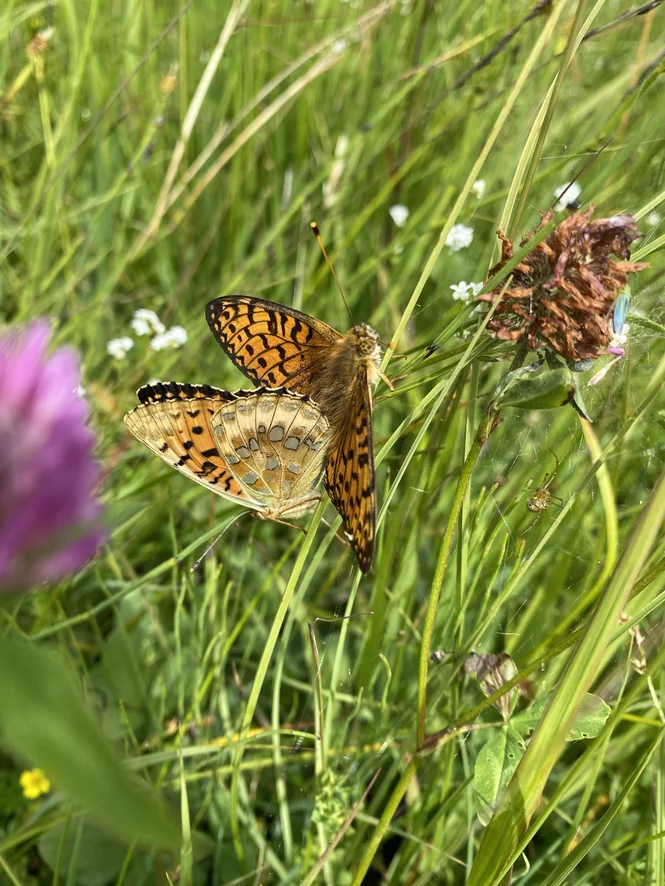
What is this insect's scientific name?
Speyeria aglaja
